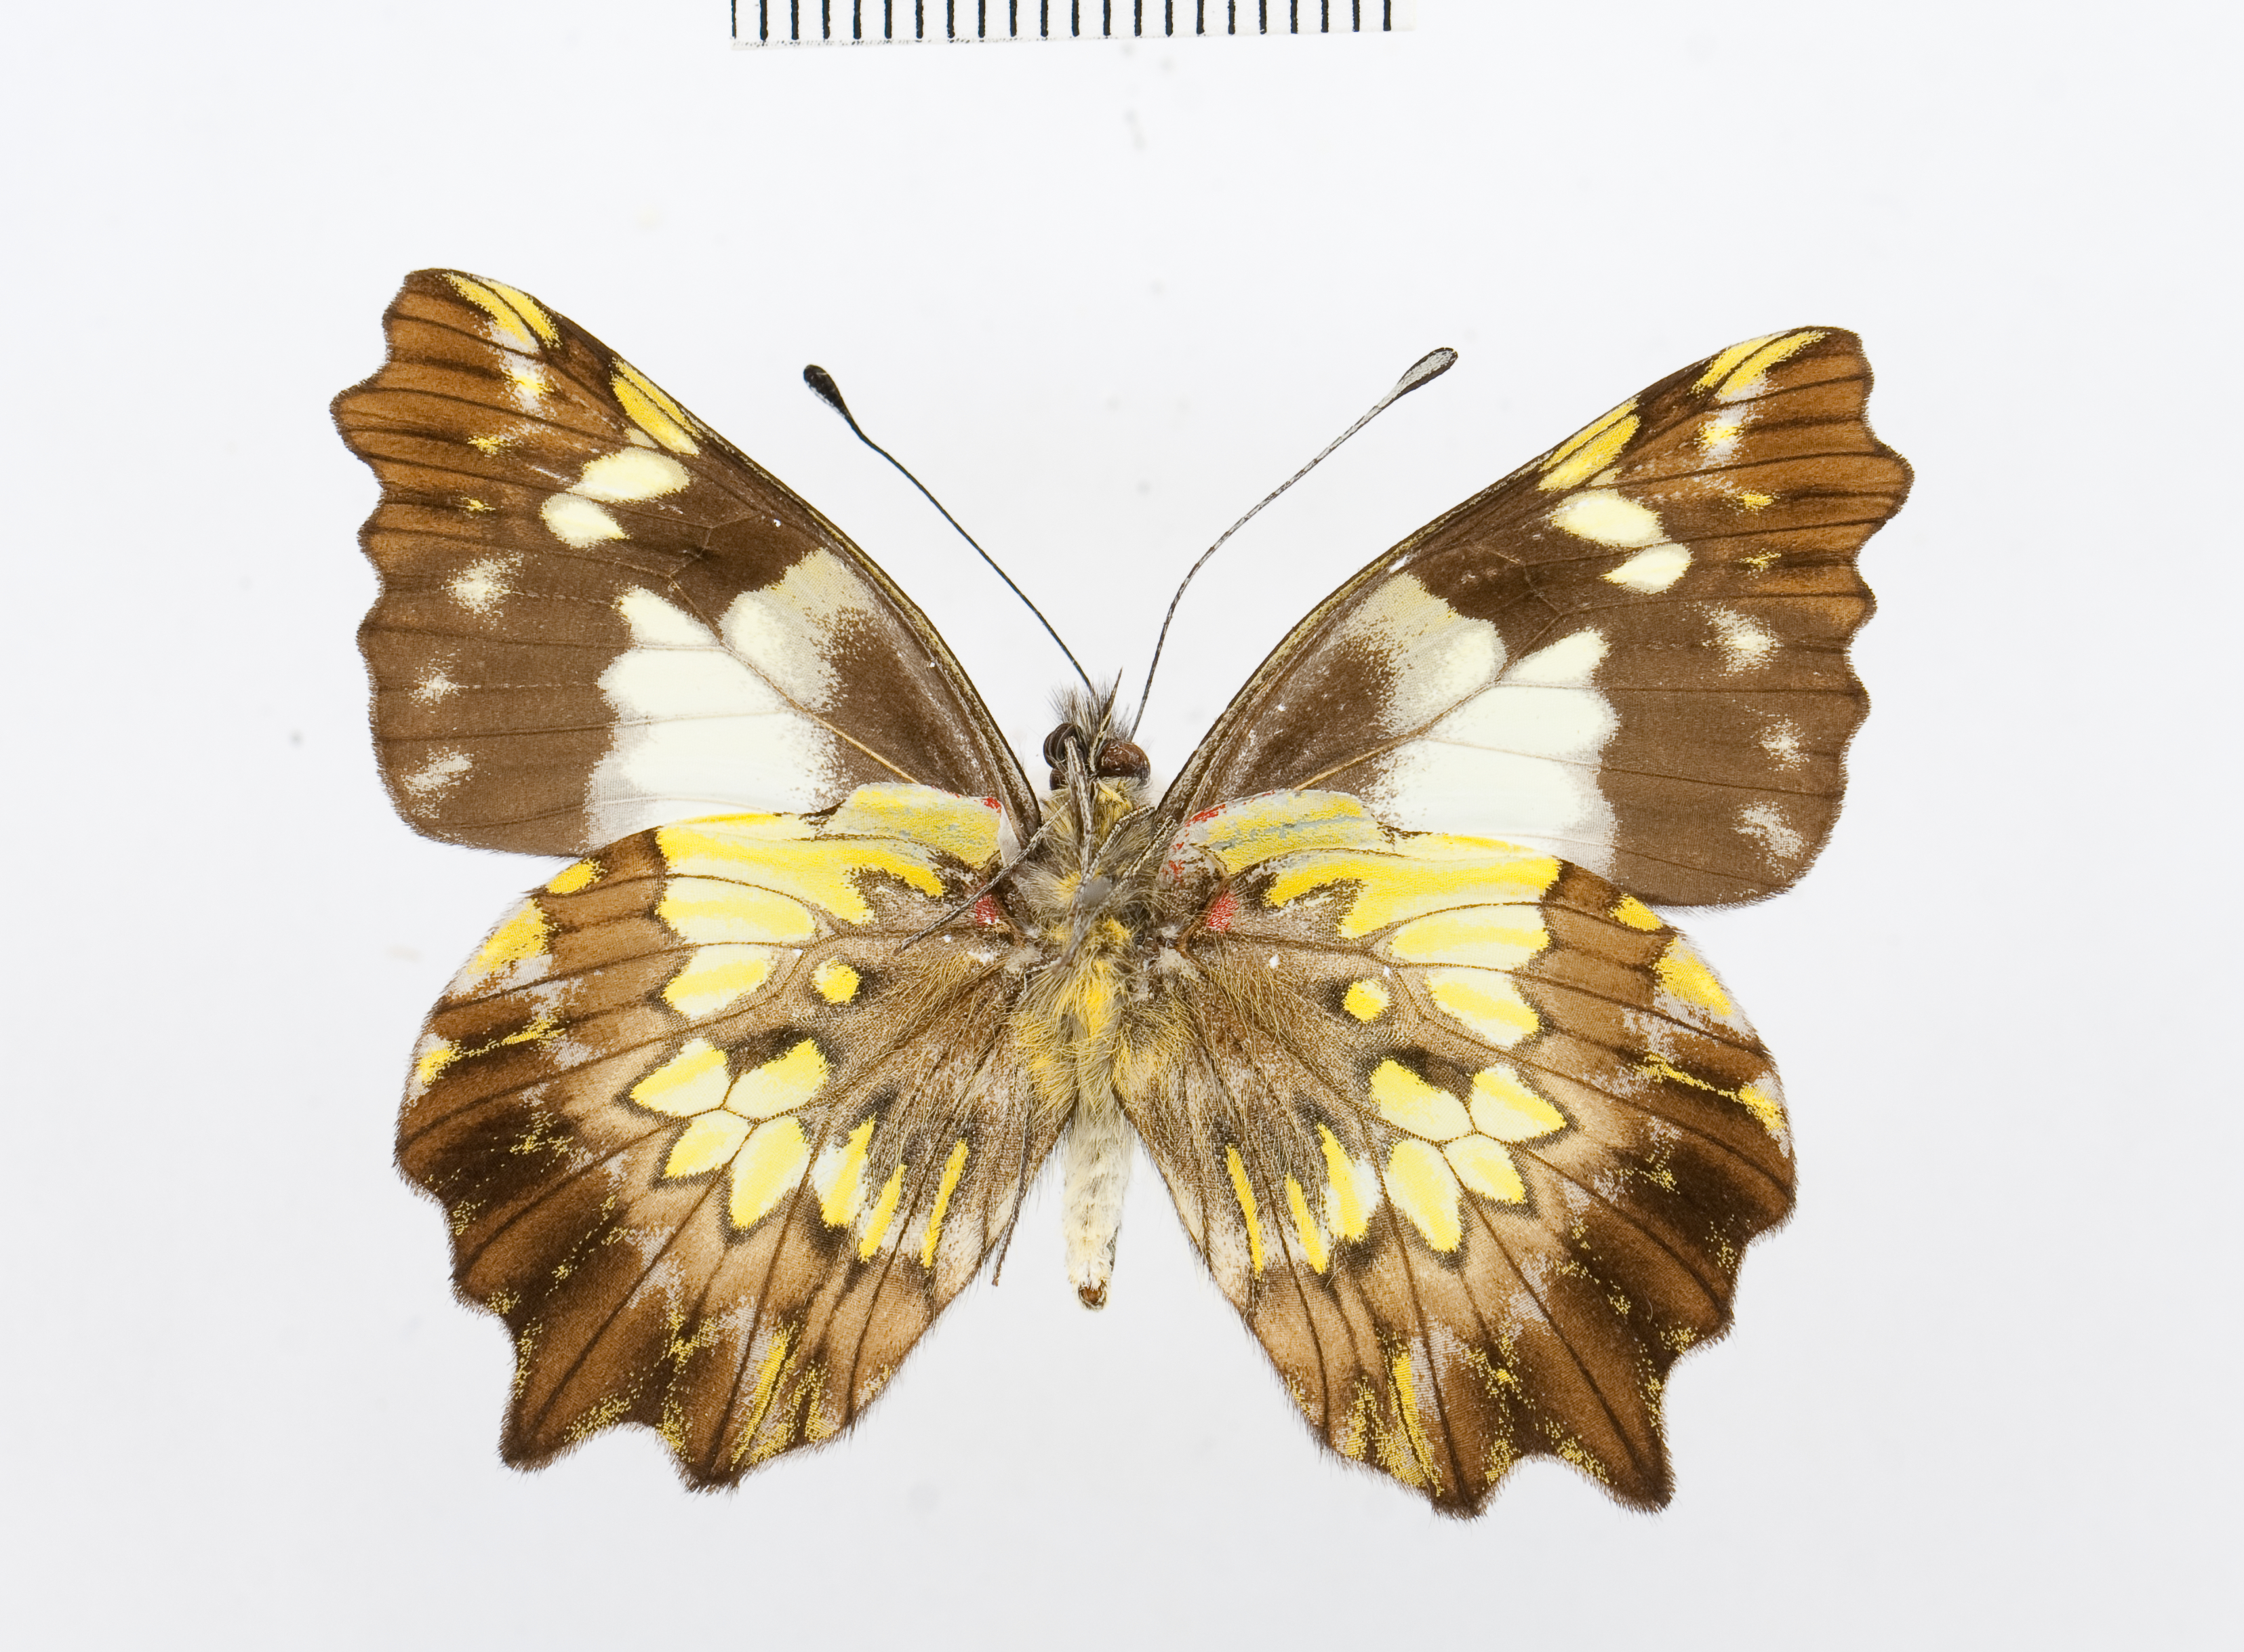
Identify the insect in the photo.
Leodonta zenobia
